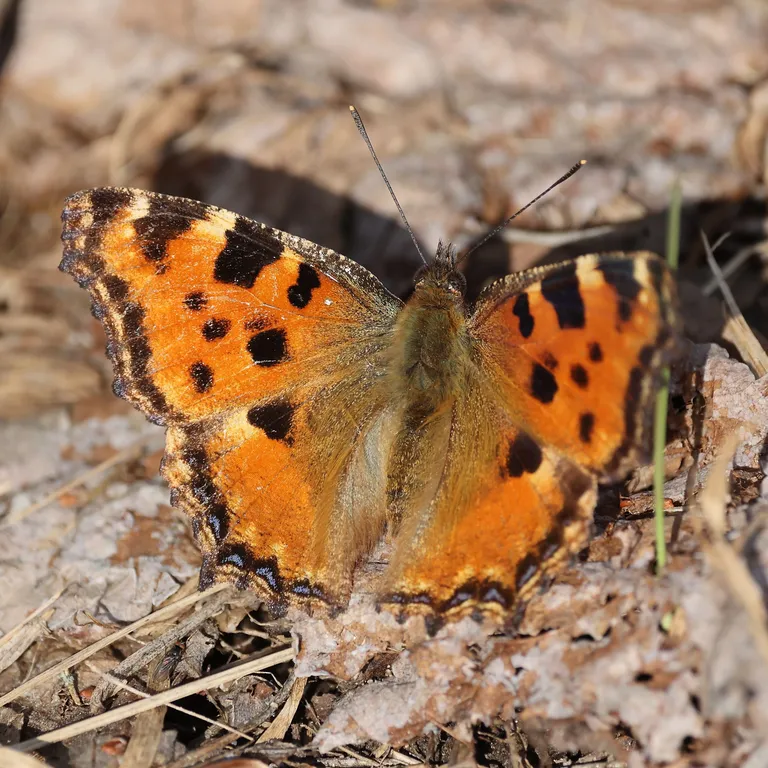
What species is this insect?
Nymphalis polychloros
